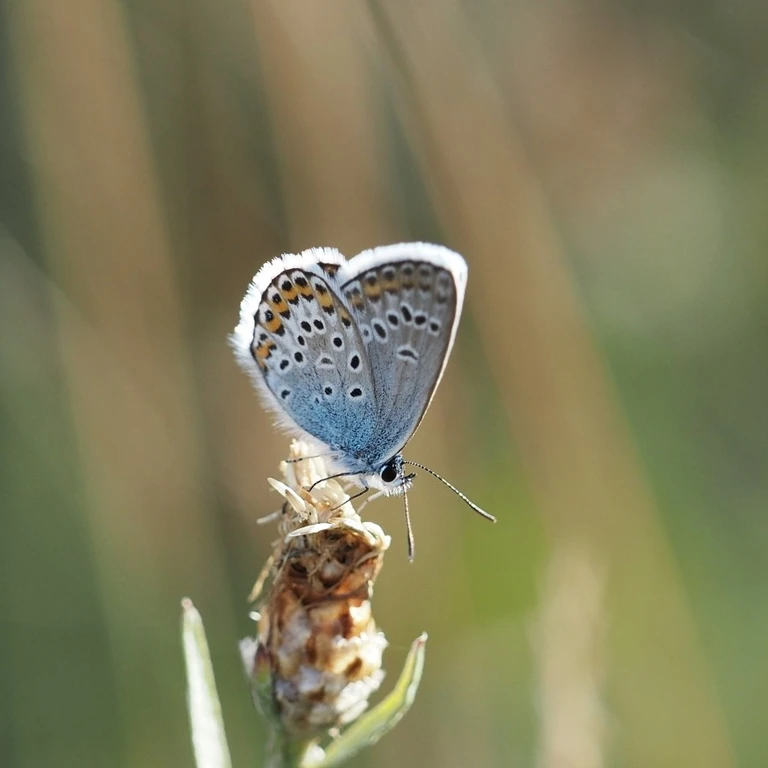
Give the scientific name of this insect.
Plebejus argus
